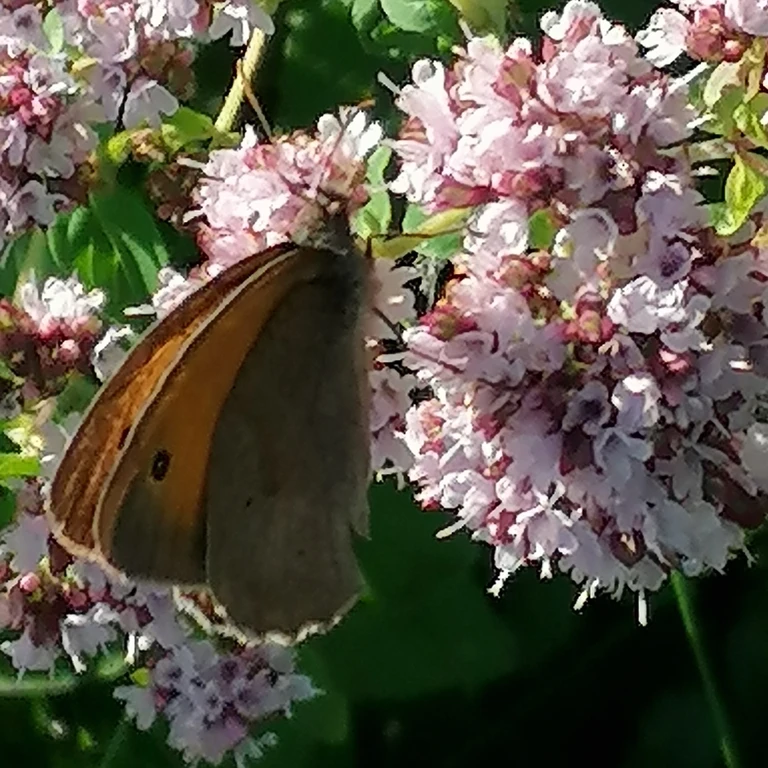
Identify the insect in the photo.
Maniola jurtina
